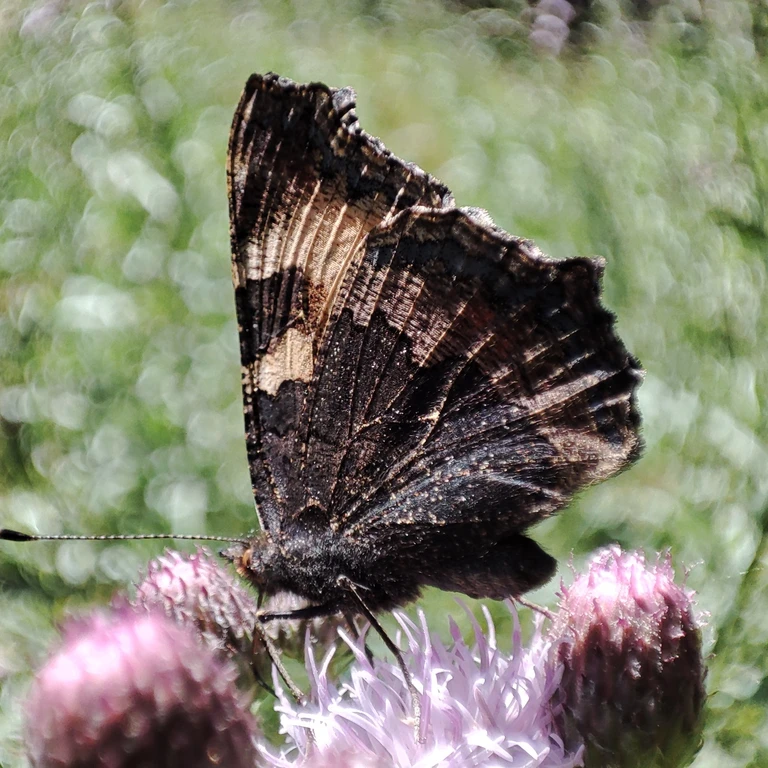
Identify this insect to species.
Aglais urticae
